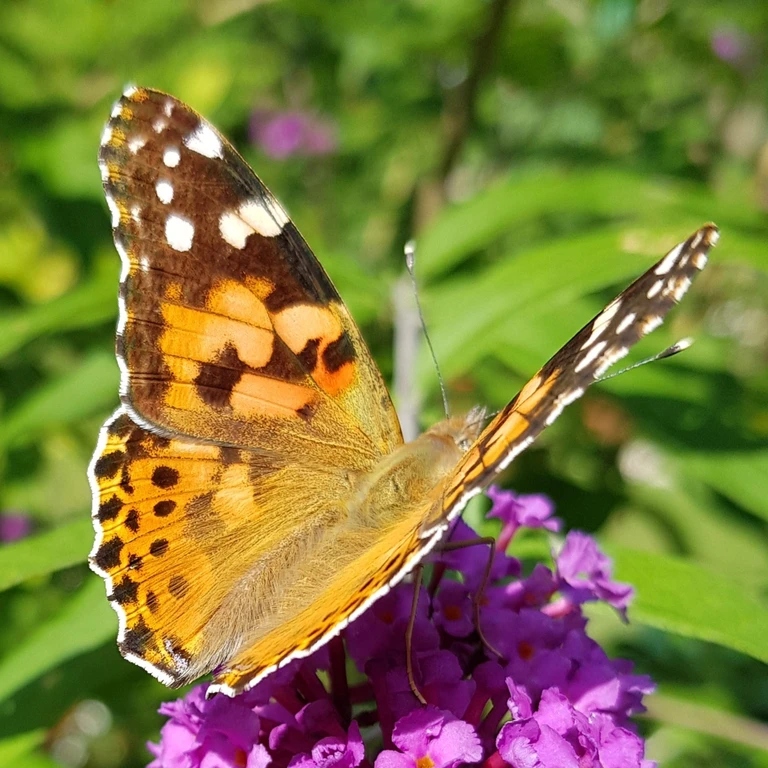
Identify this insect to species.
Vanessa cardui
